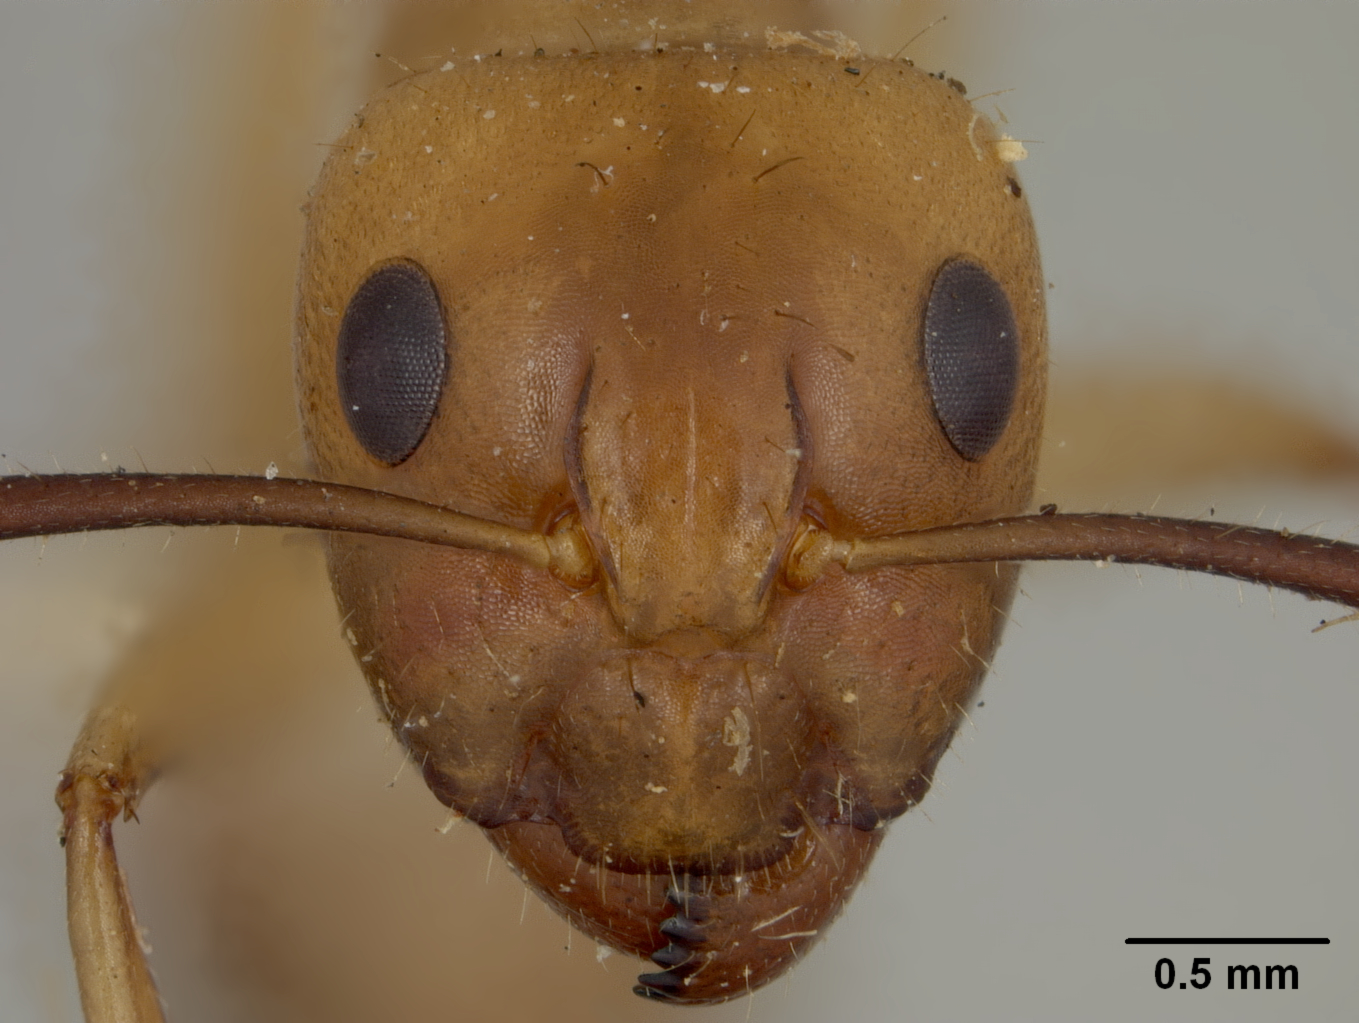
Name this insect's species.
Camponotus fragilis
